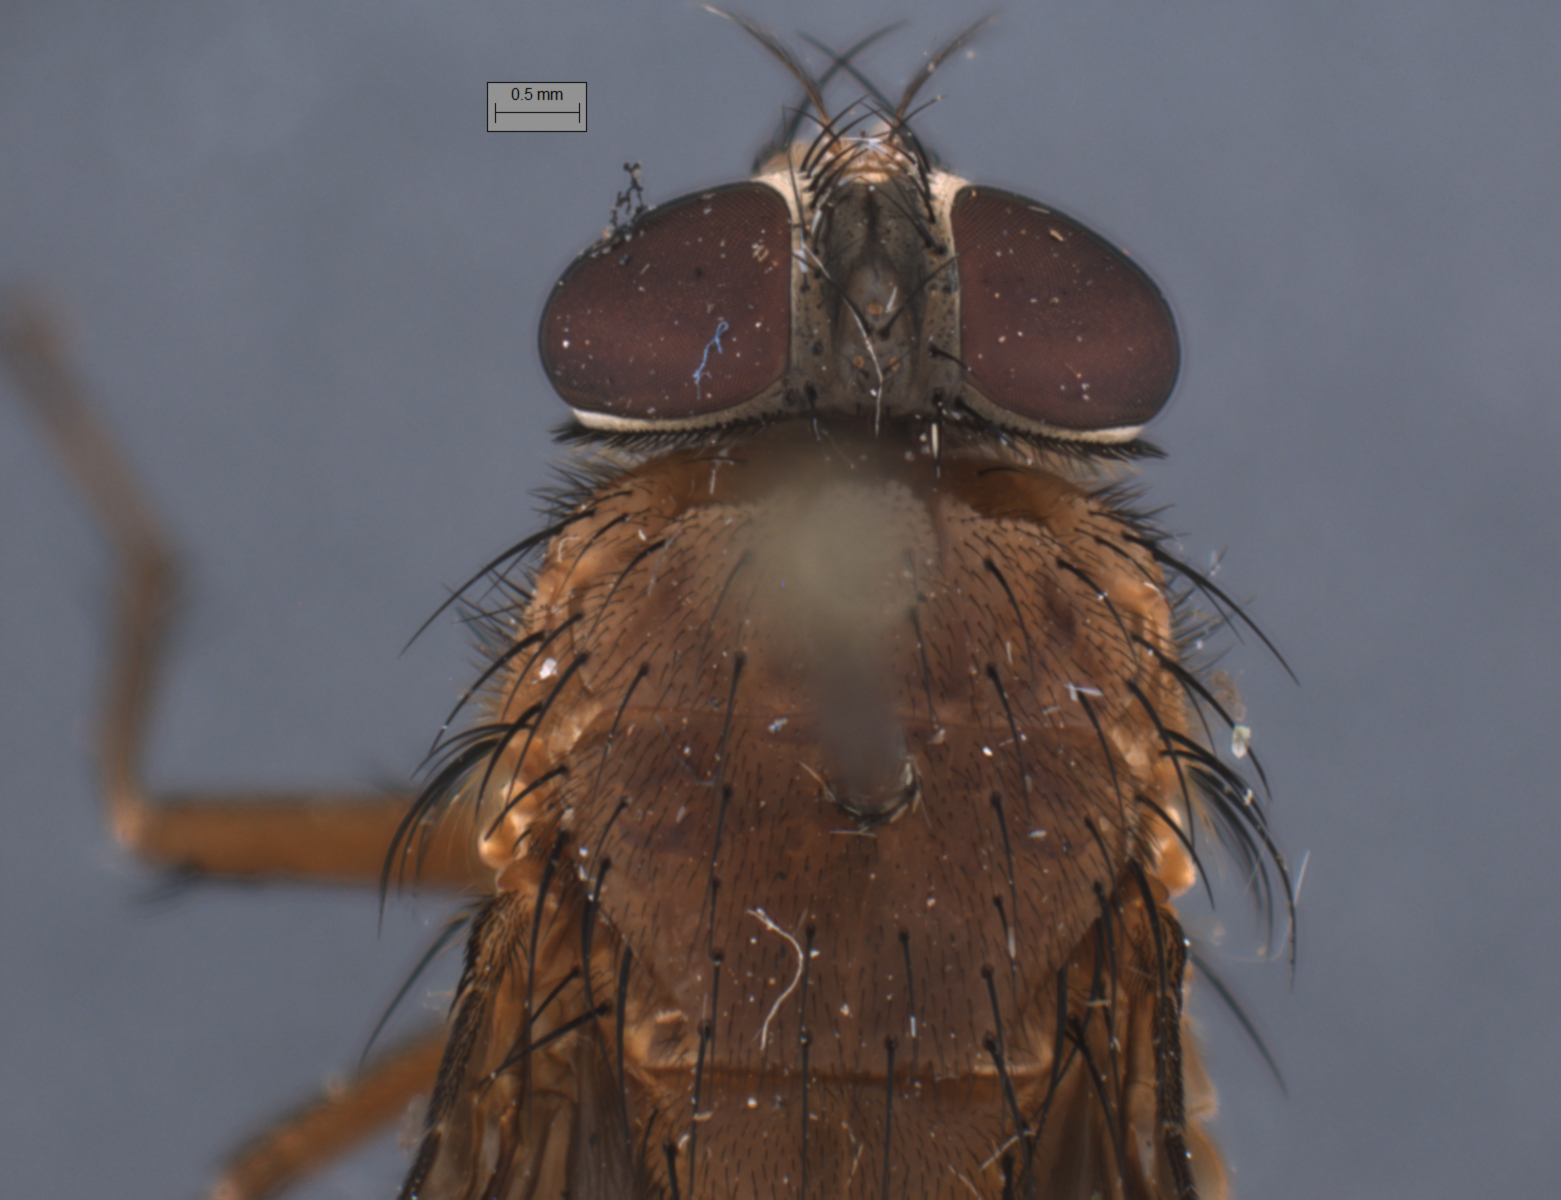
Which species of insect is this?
Phumosia promittens
